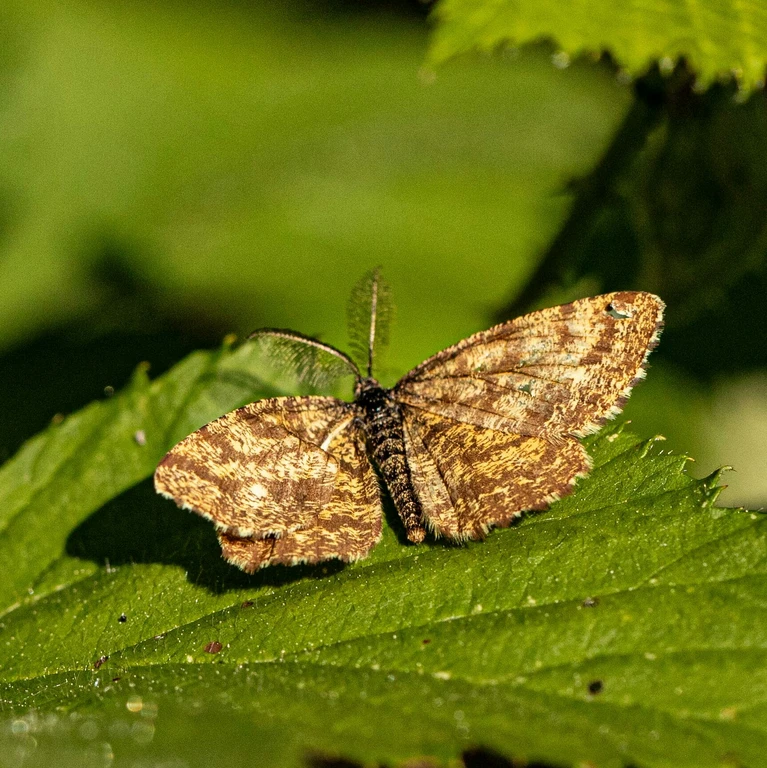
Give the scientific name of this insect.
Ematurga atomaria
